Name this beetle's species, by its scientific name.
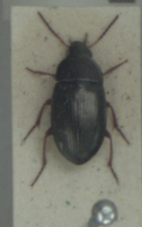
Amara anthobia
